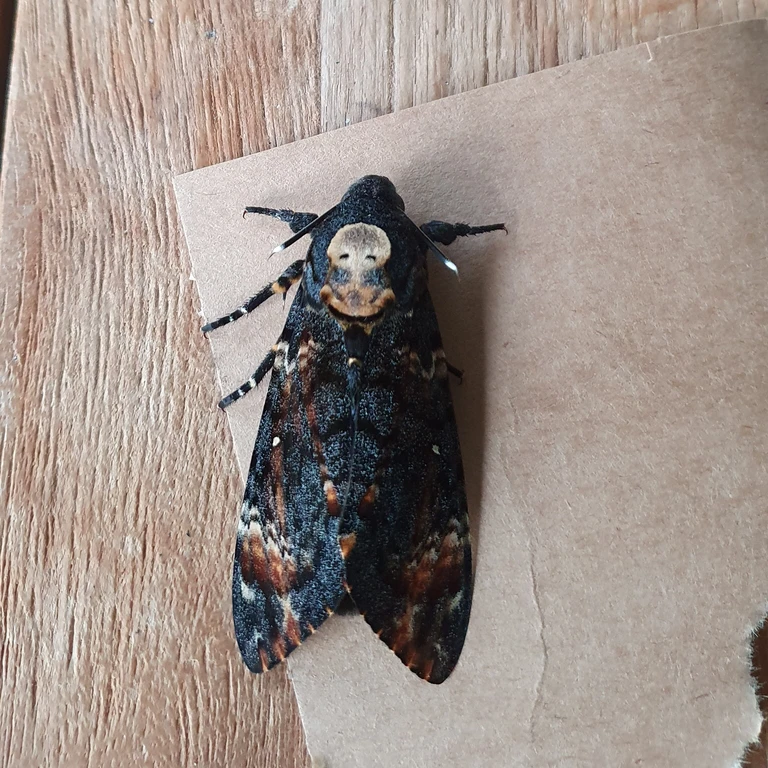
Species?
Acherontia atropos
